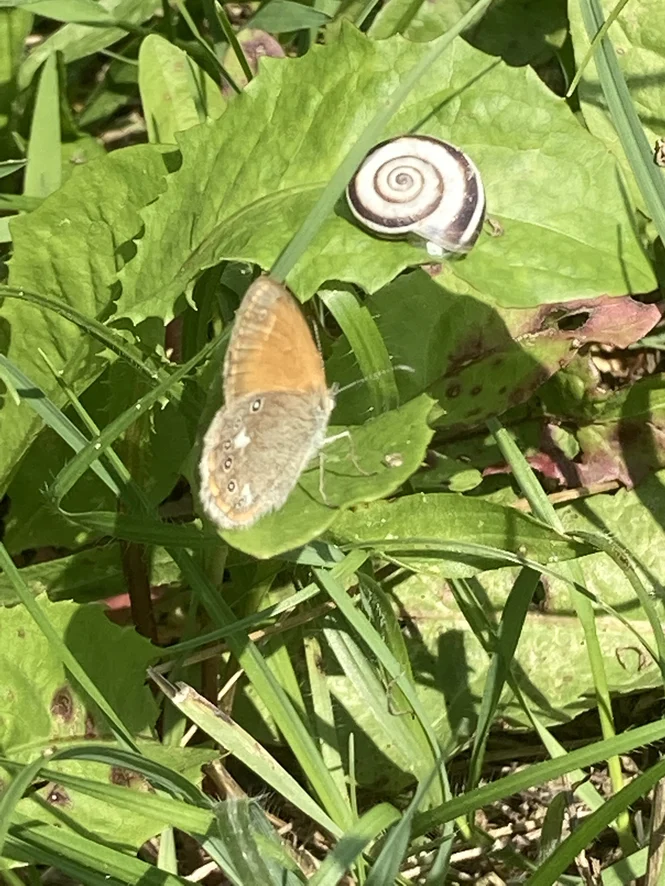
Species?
Coenonympha glycerion (also Coenonympha iphis)
